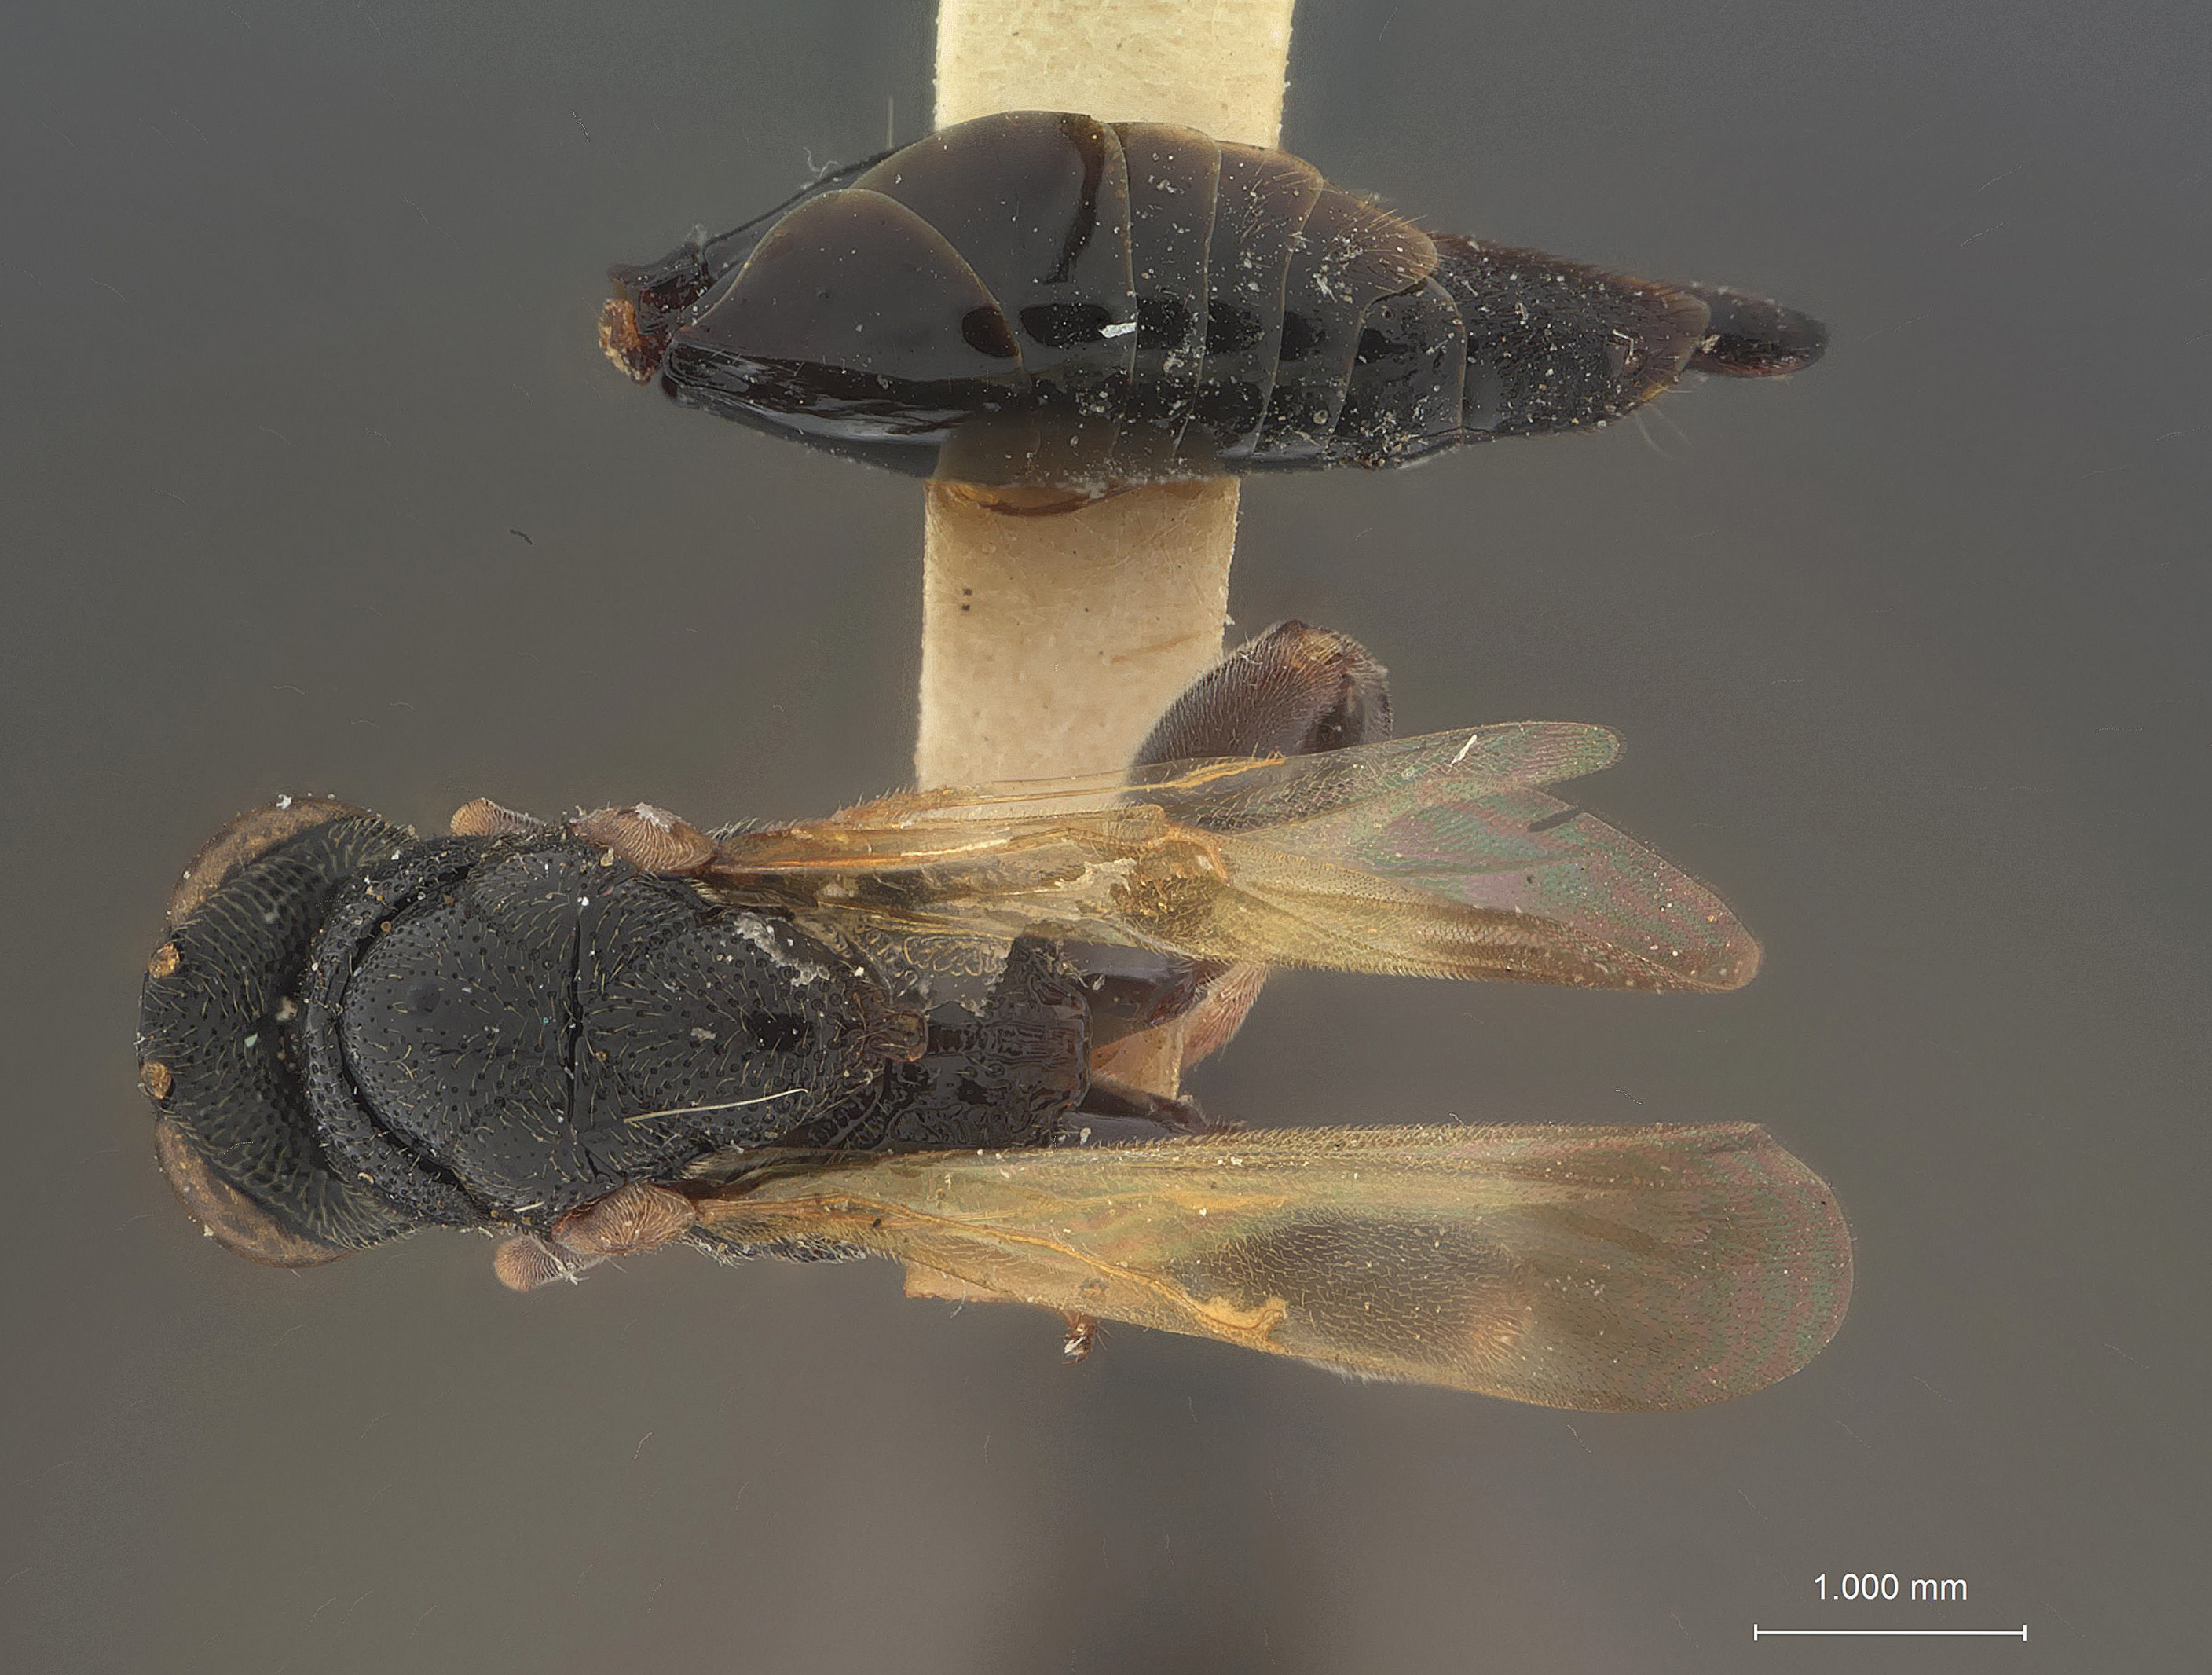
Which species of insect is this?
Oxycoryphe padmasenani
